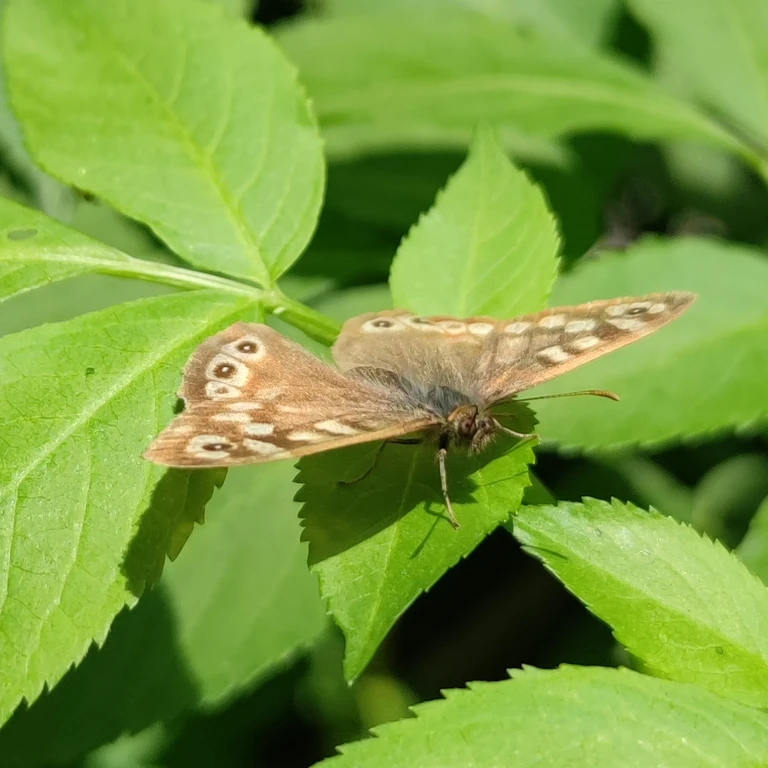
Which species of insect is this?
Pararge aegeria
